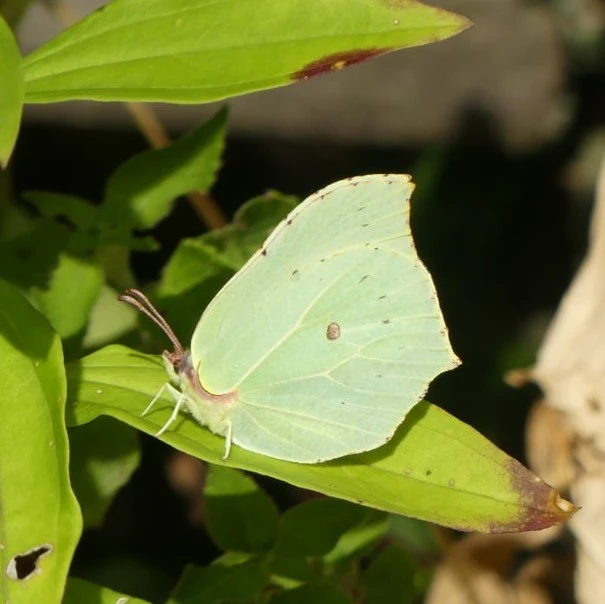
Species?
Gonepteryx rhamni
